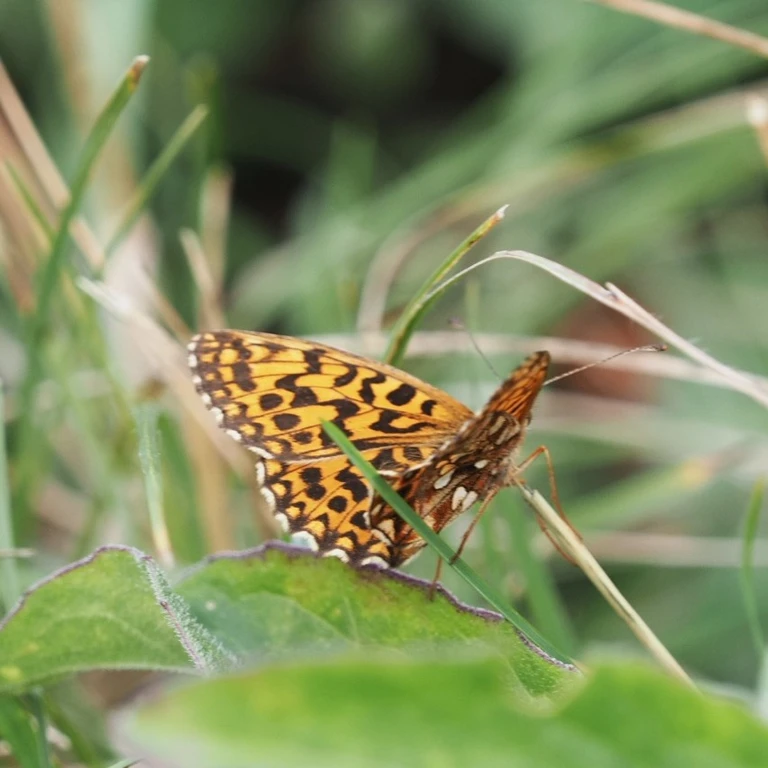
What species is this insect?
Boloria dia
